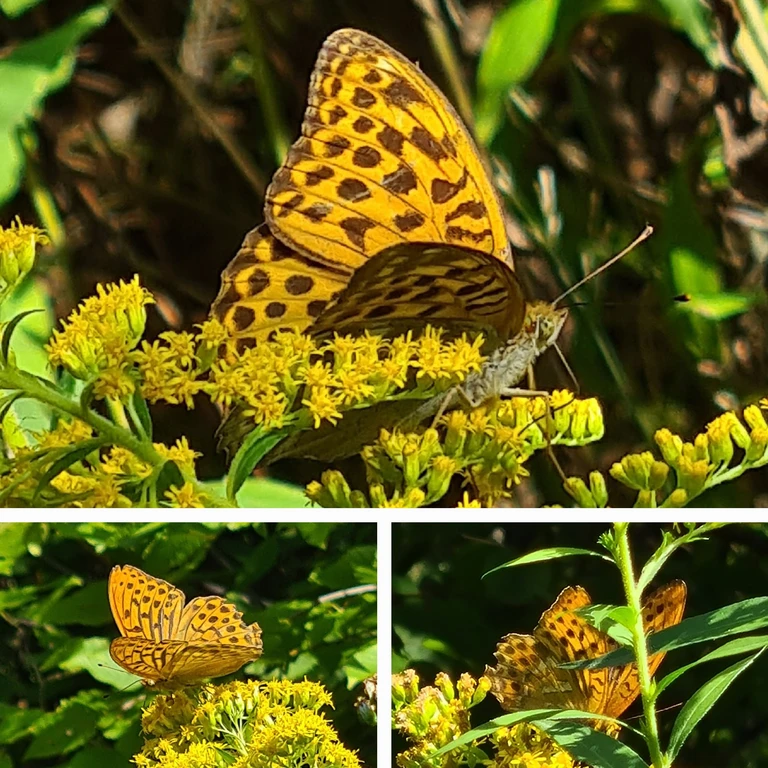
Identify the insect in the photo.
Argynnis paphia
